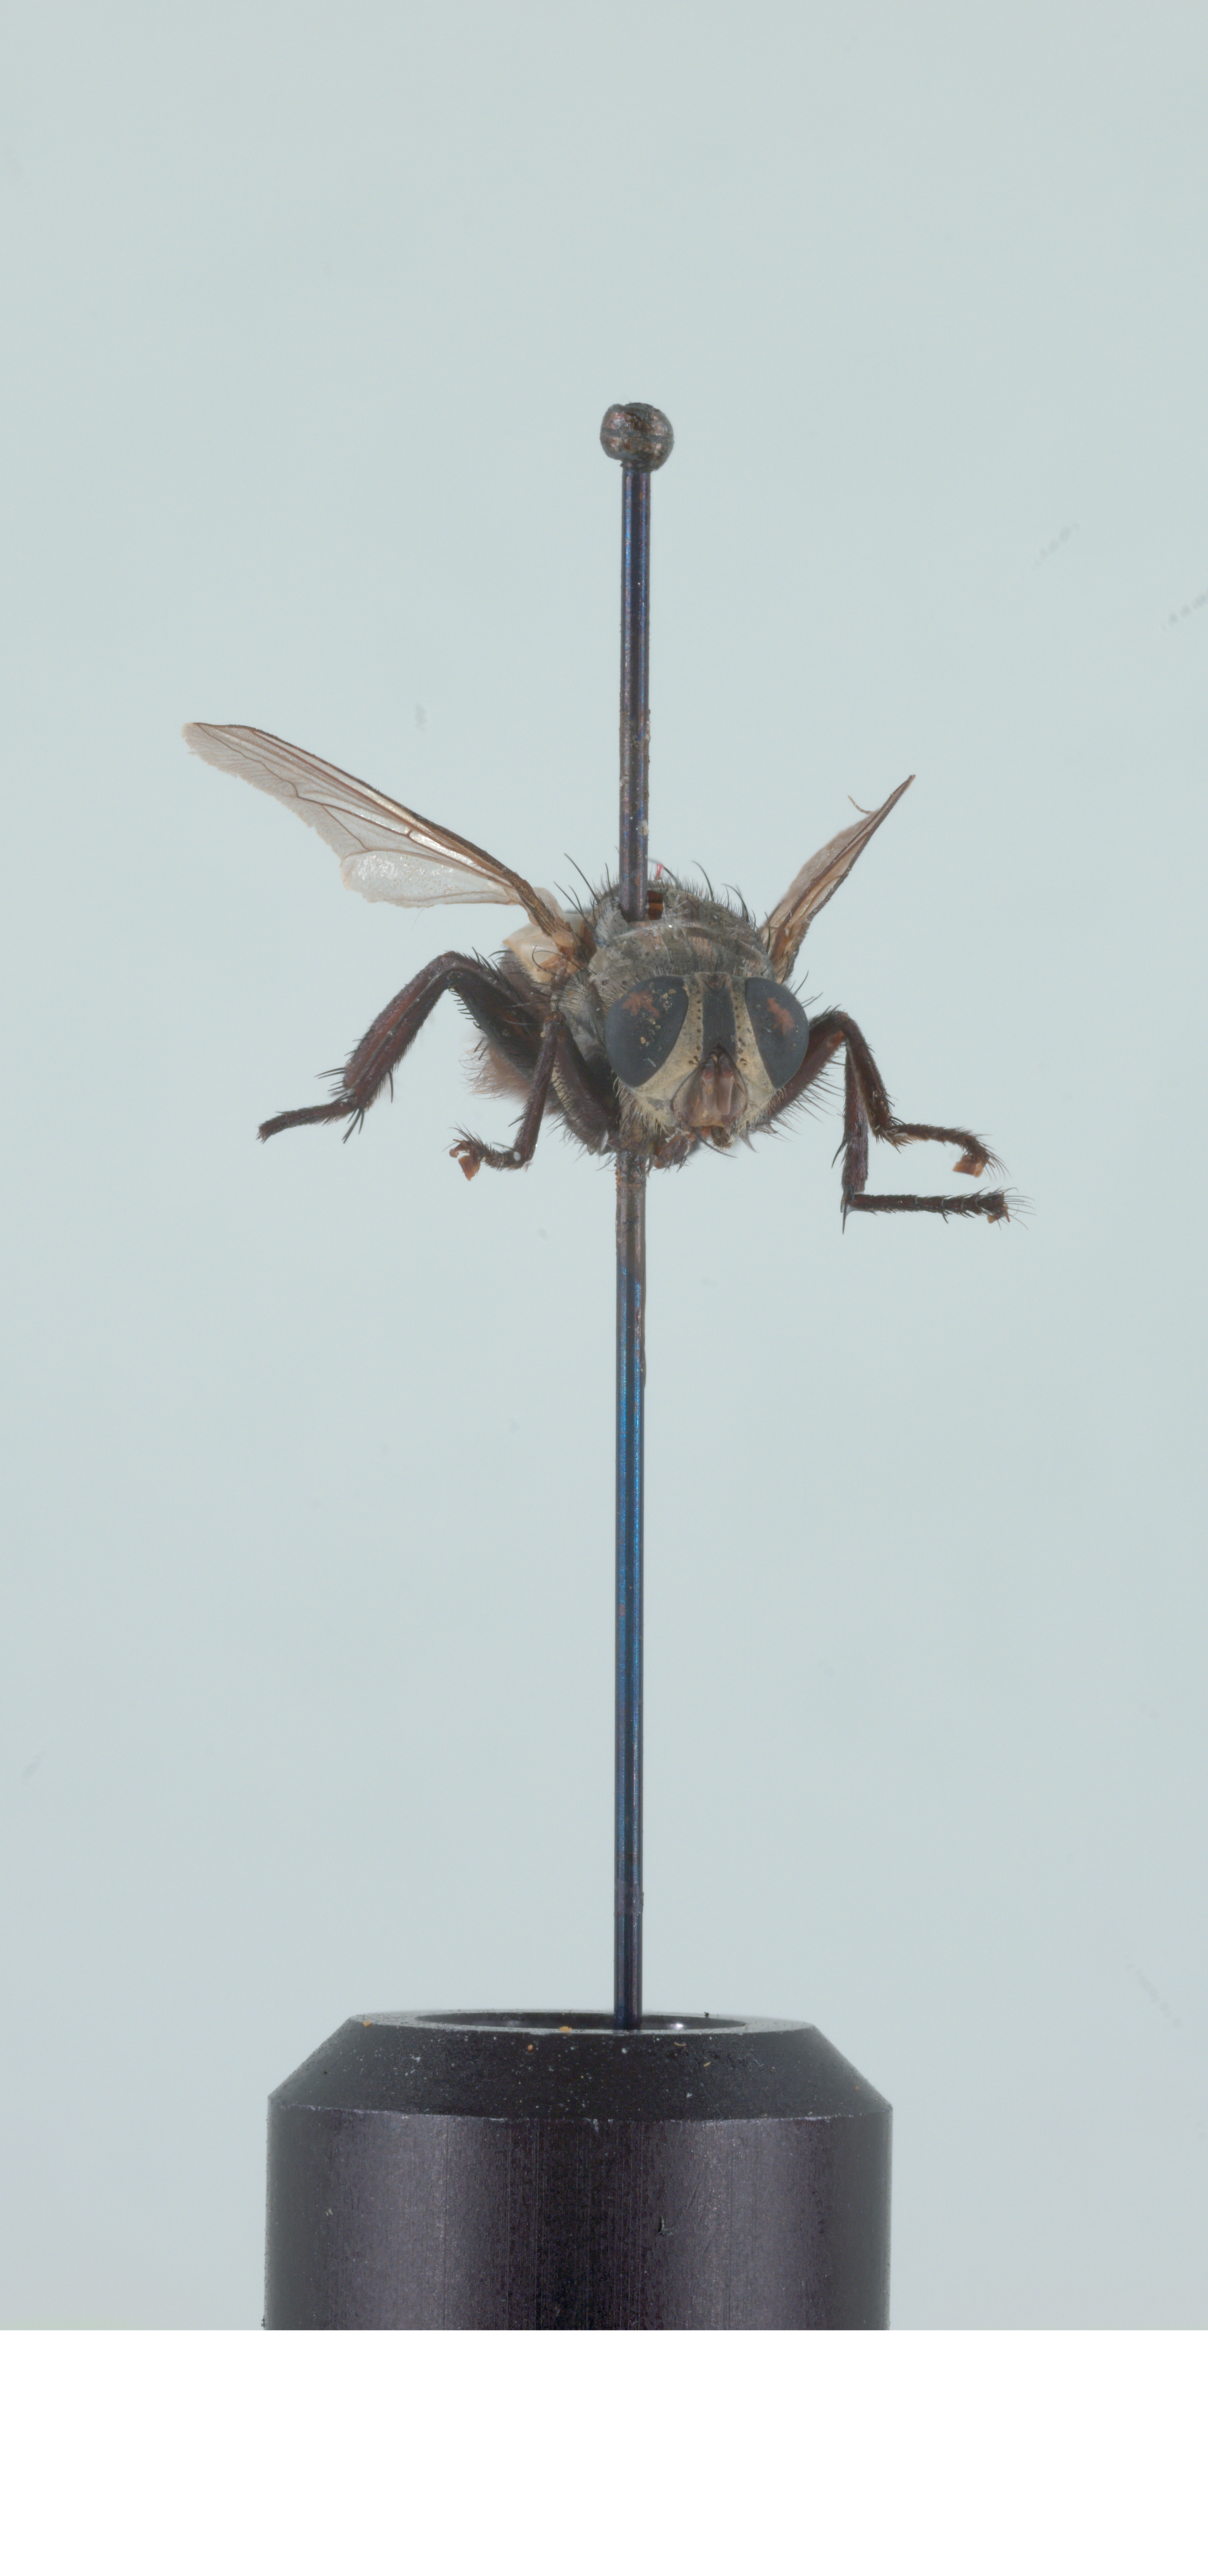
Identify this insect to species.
Sarcophaga taenionota
